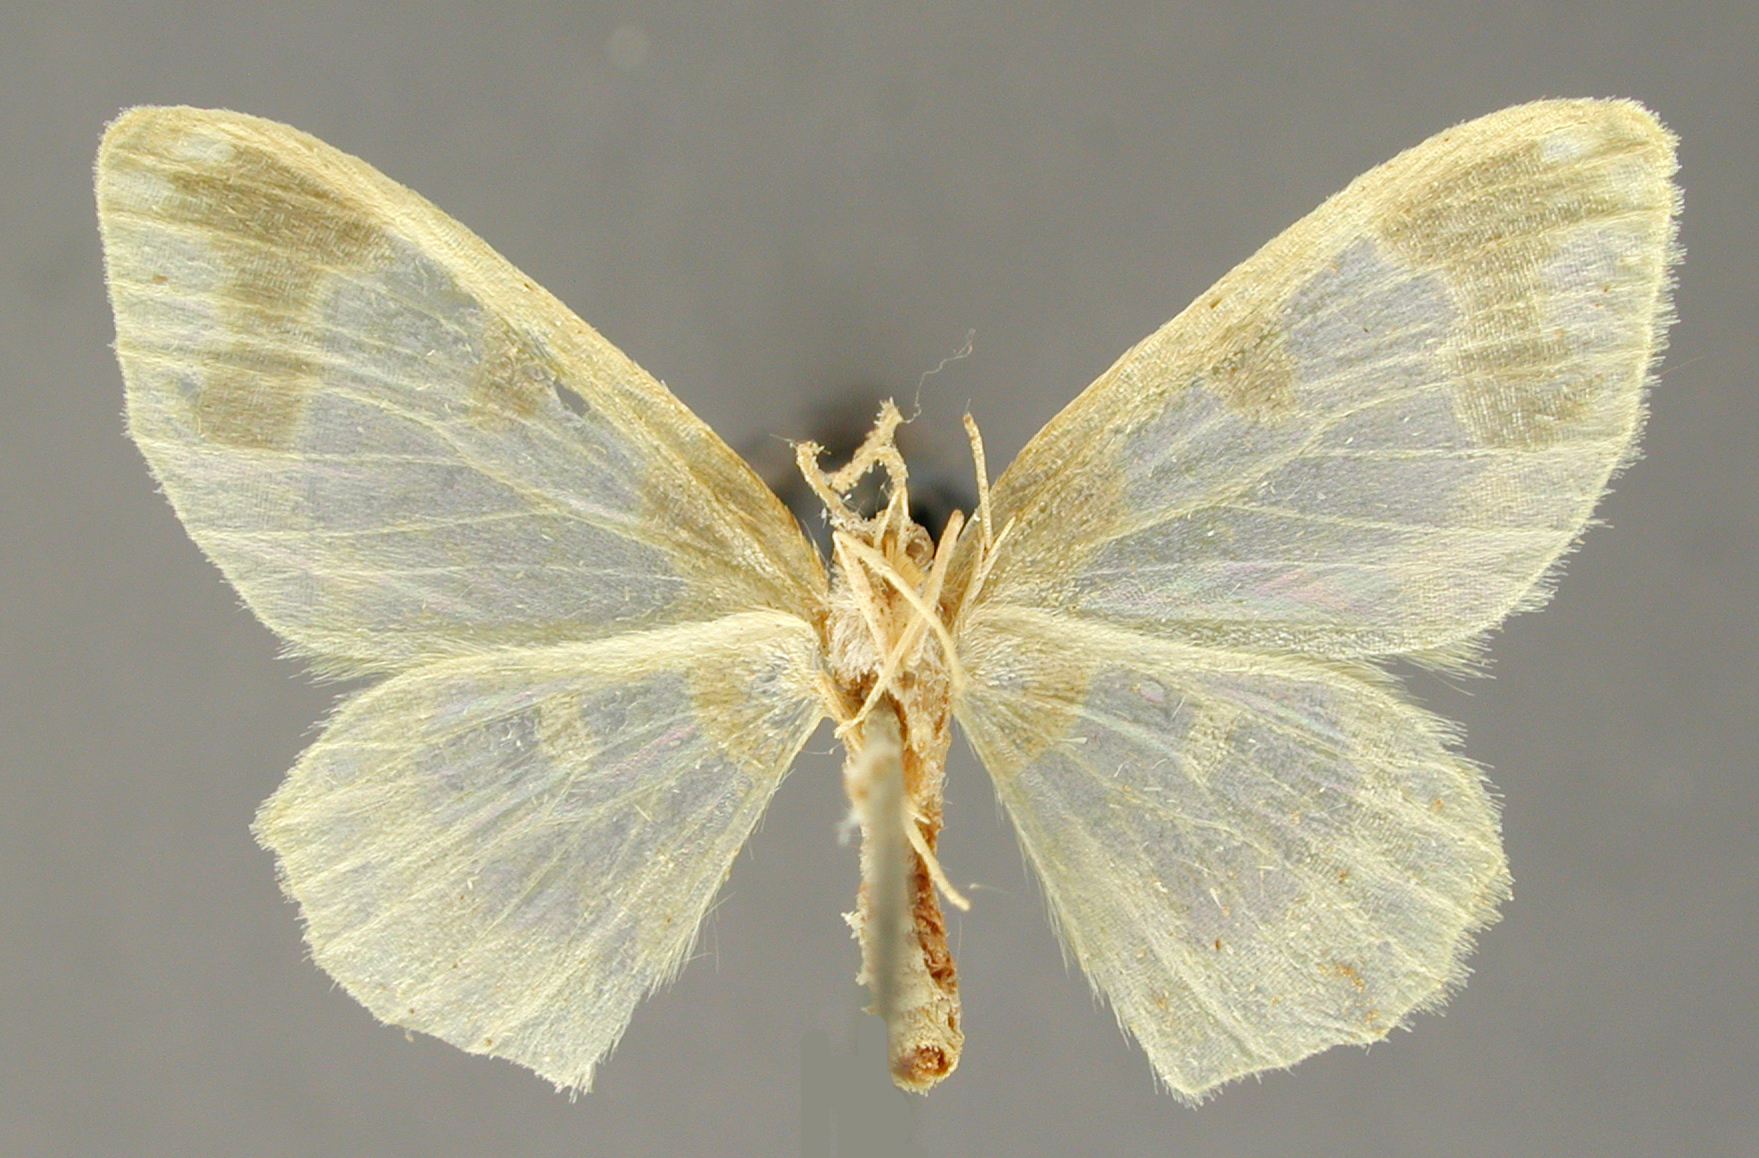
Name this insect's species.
Hydata felderi
